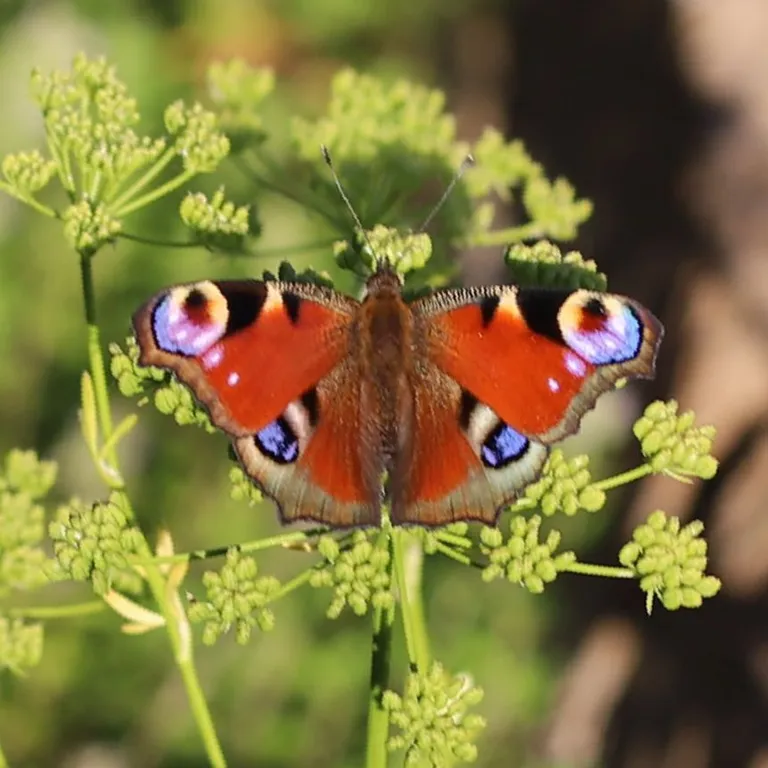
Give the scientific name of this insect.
Aglais io
